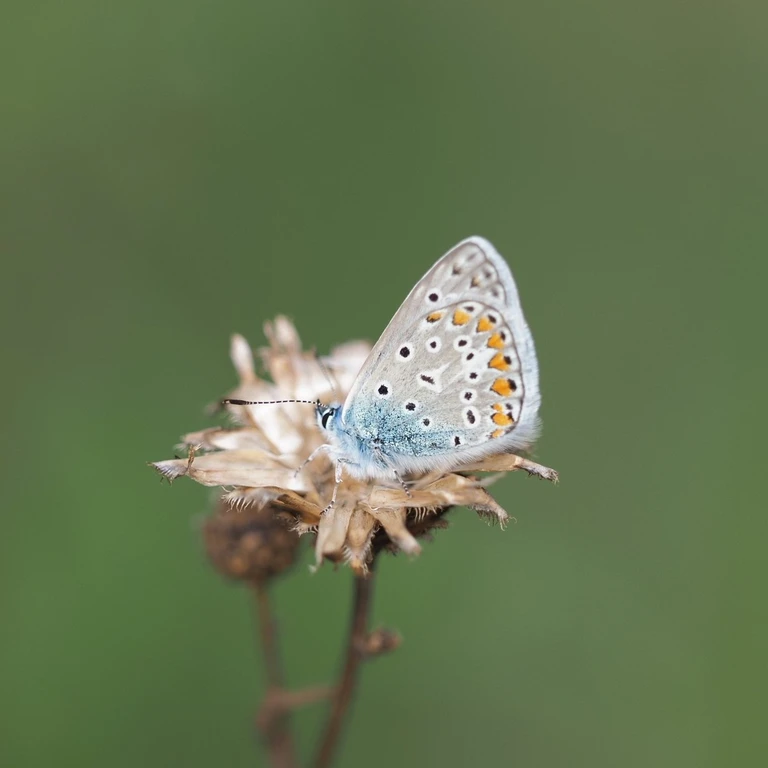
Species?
Polyommatus icarus
